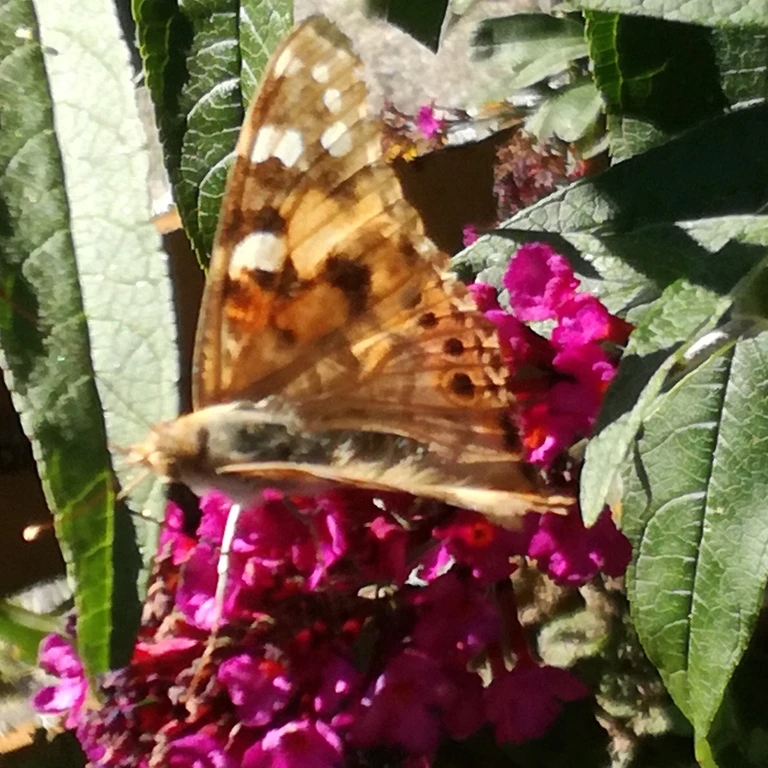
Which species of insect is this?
Vanessa cardui
